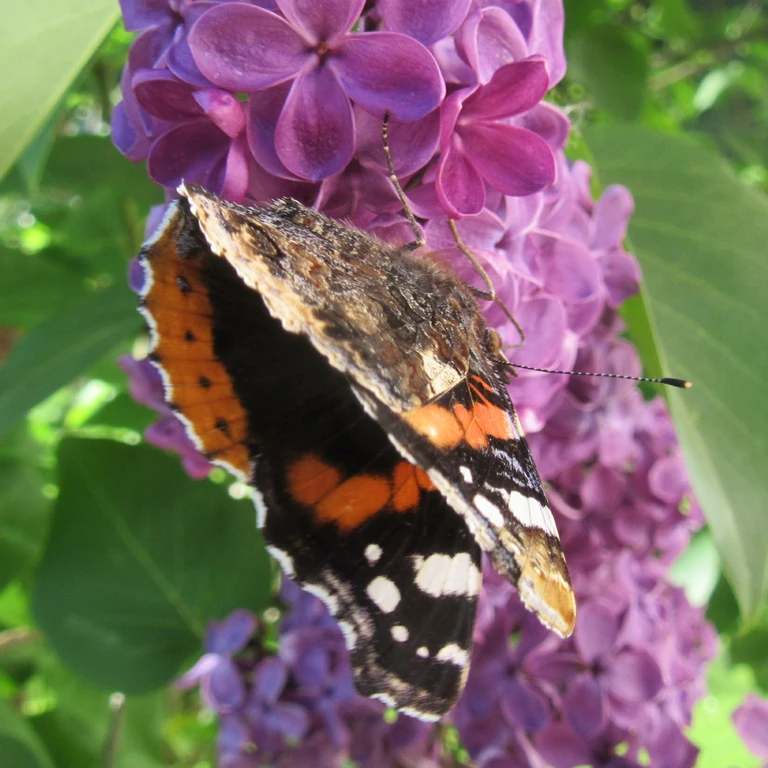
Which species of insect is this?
Vanessa atalanta
